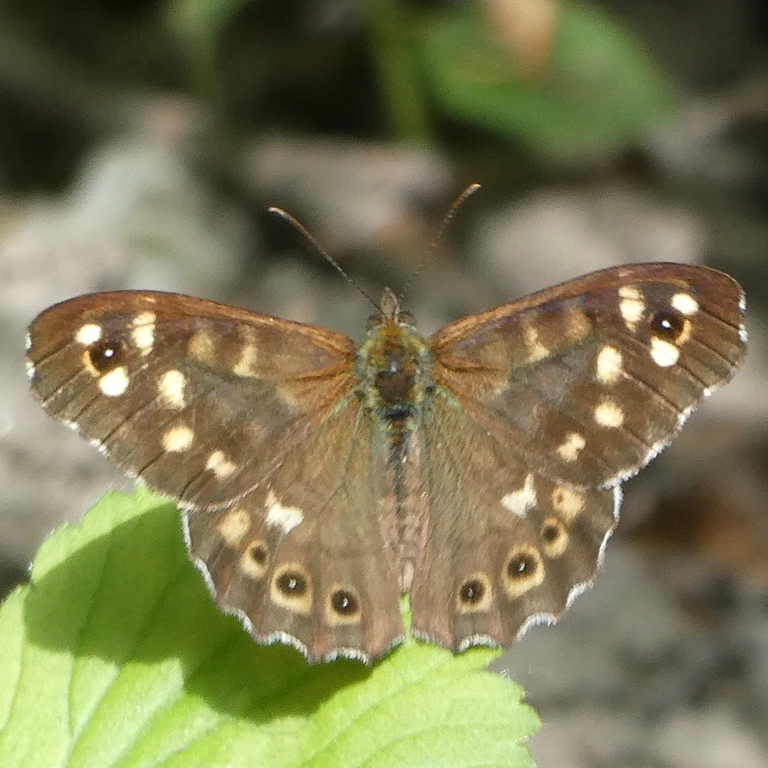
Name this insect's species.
Pararge aegeria
